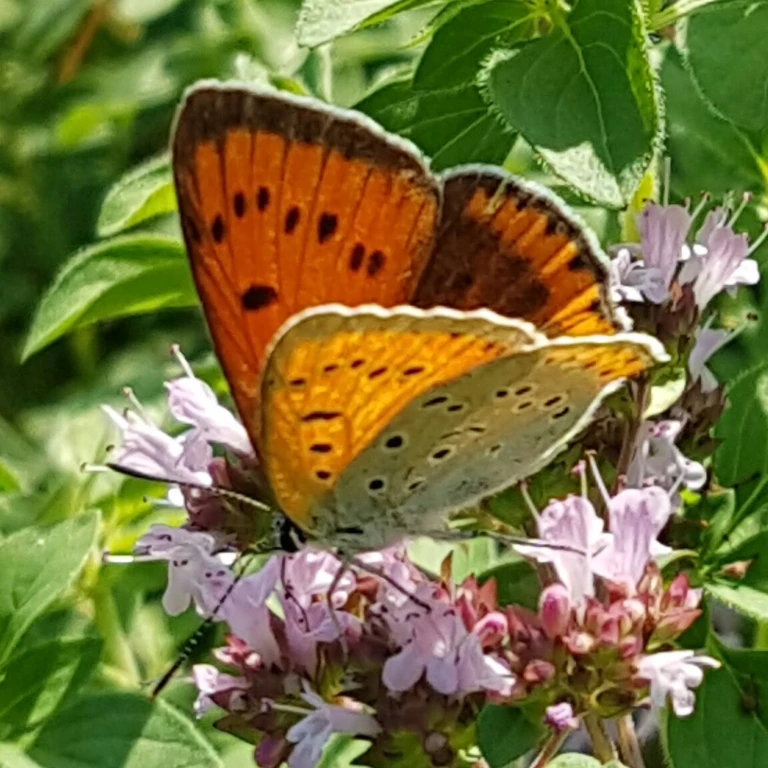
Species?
Lycaena dispar
